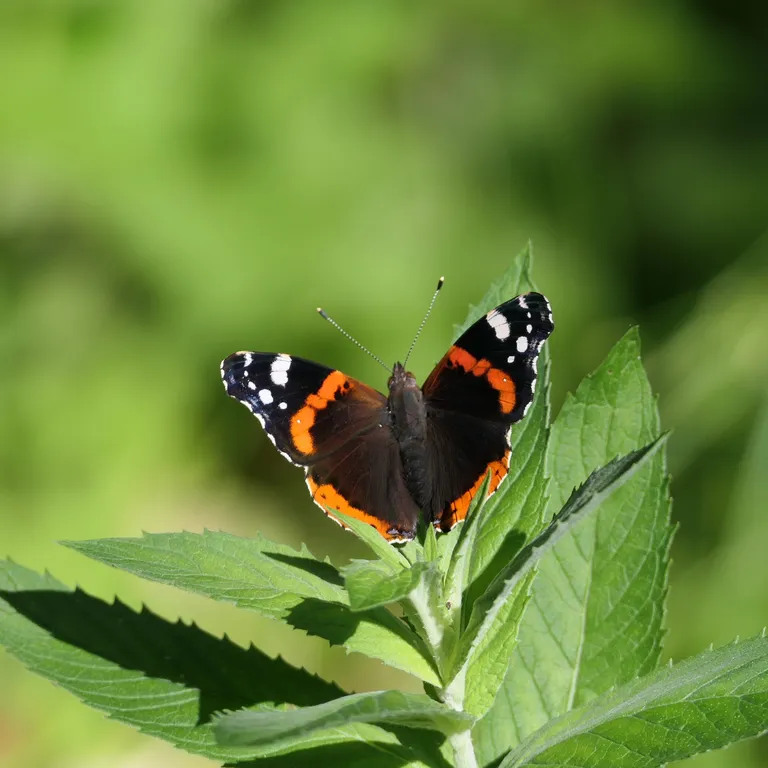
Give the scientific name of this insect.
Vanessa atalanta
